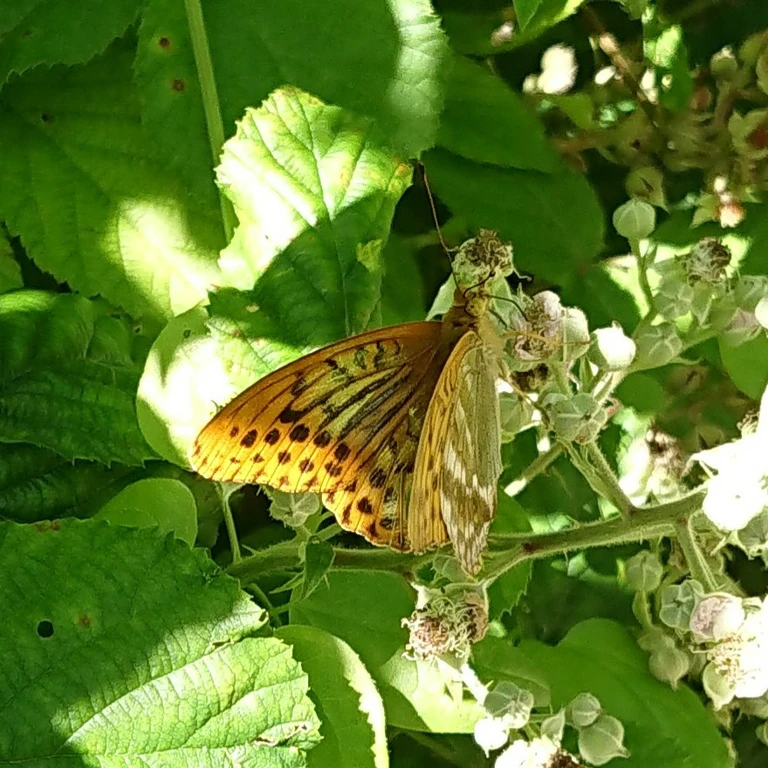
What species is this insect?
Argynnis paphia
